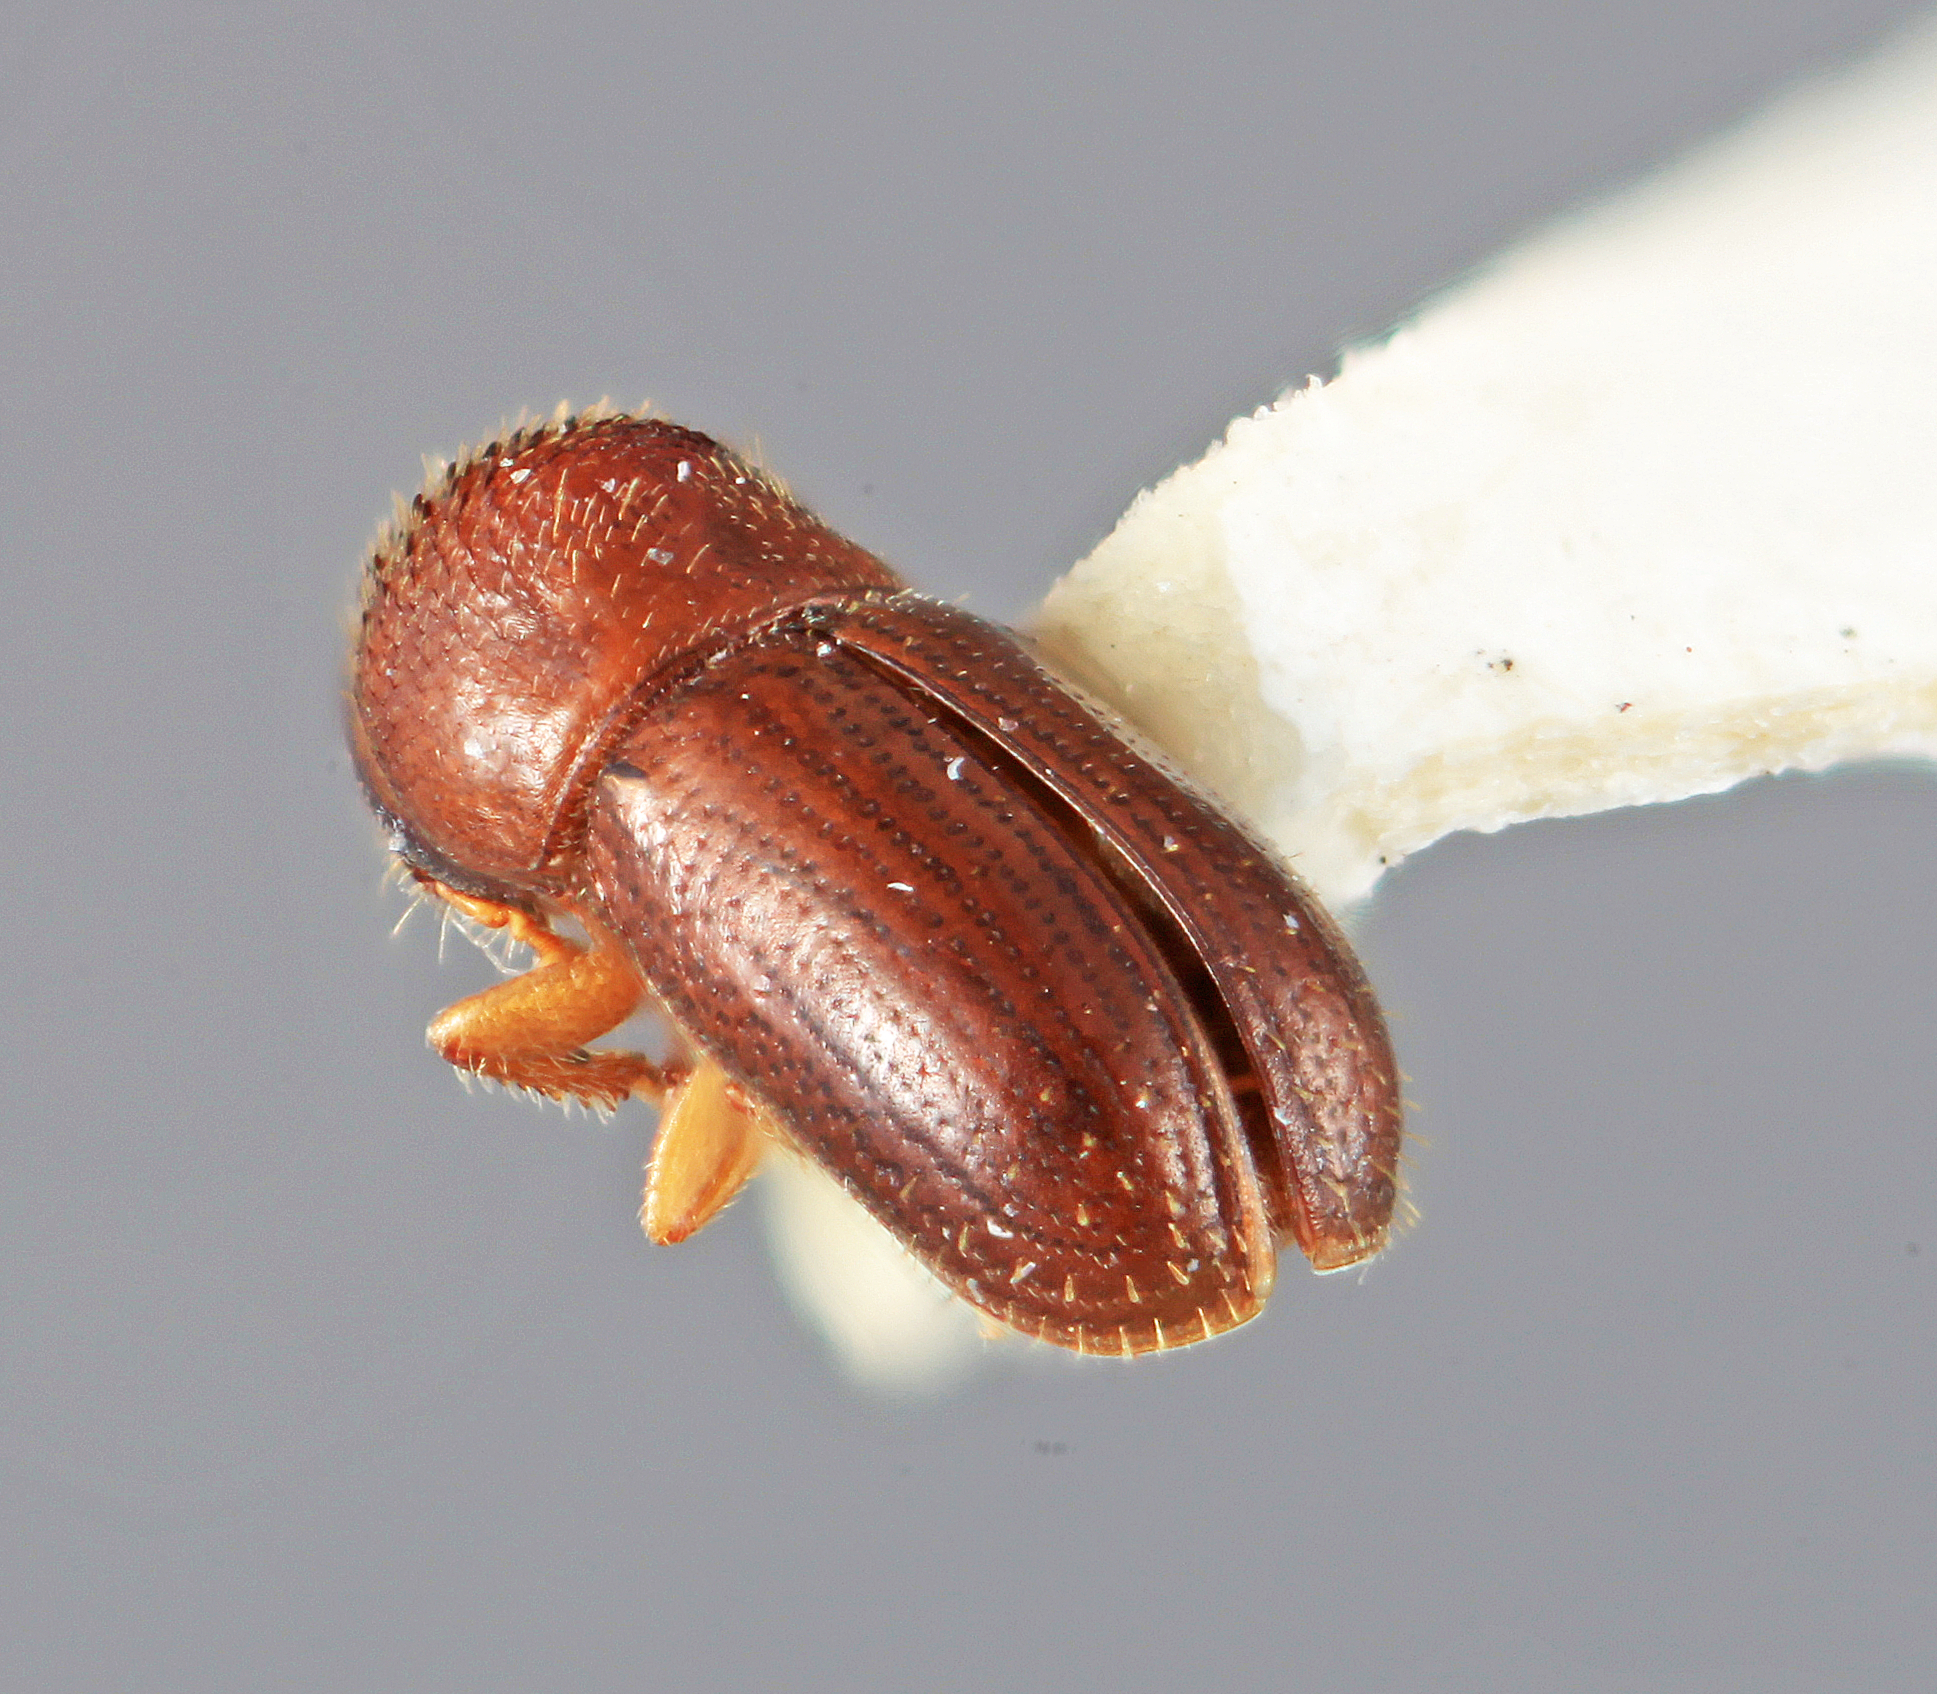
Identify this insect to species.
Cryptocarenus lepidus
